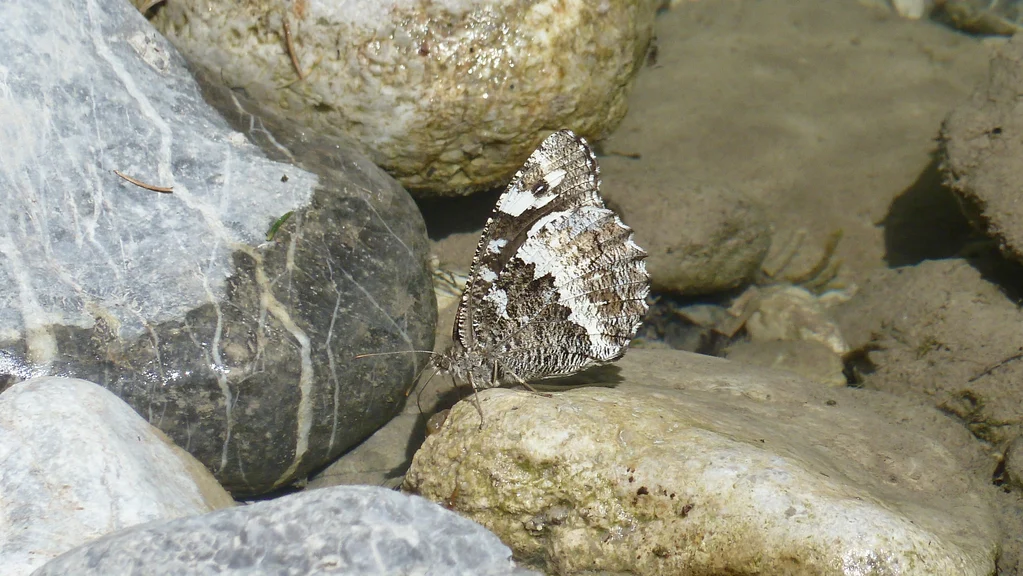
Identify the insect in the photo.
Brintesia circe
